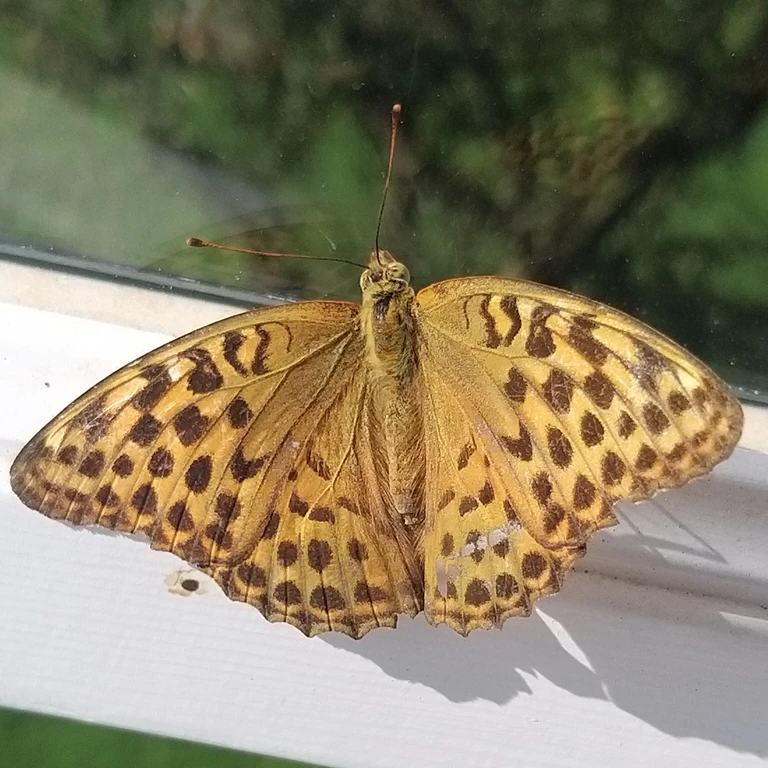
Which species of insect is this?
Argynnis paphia
